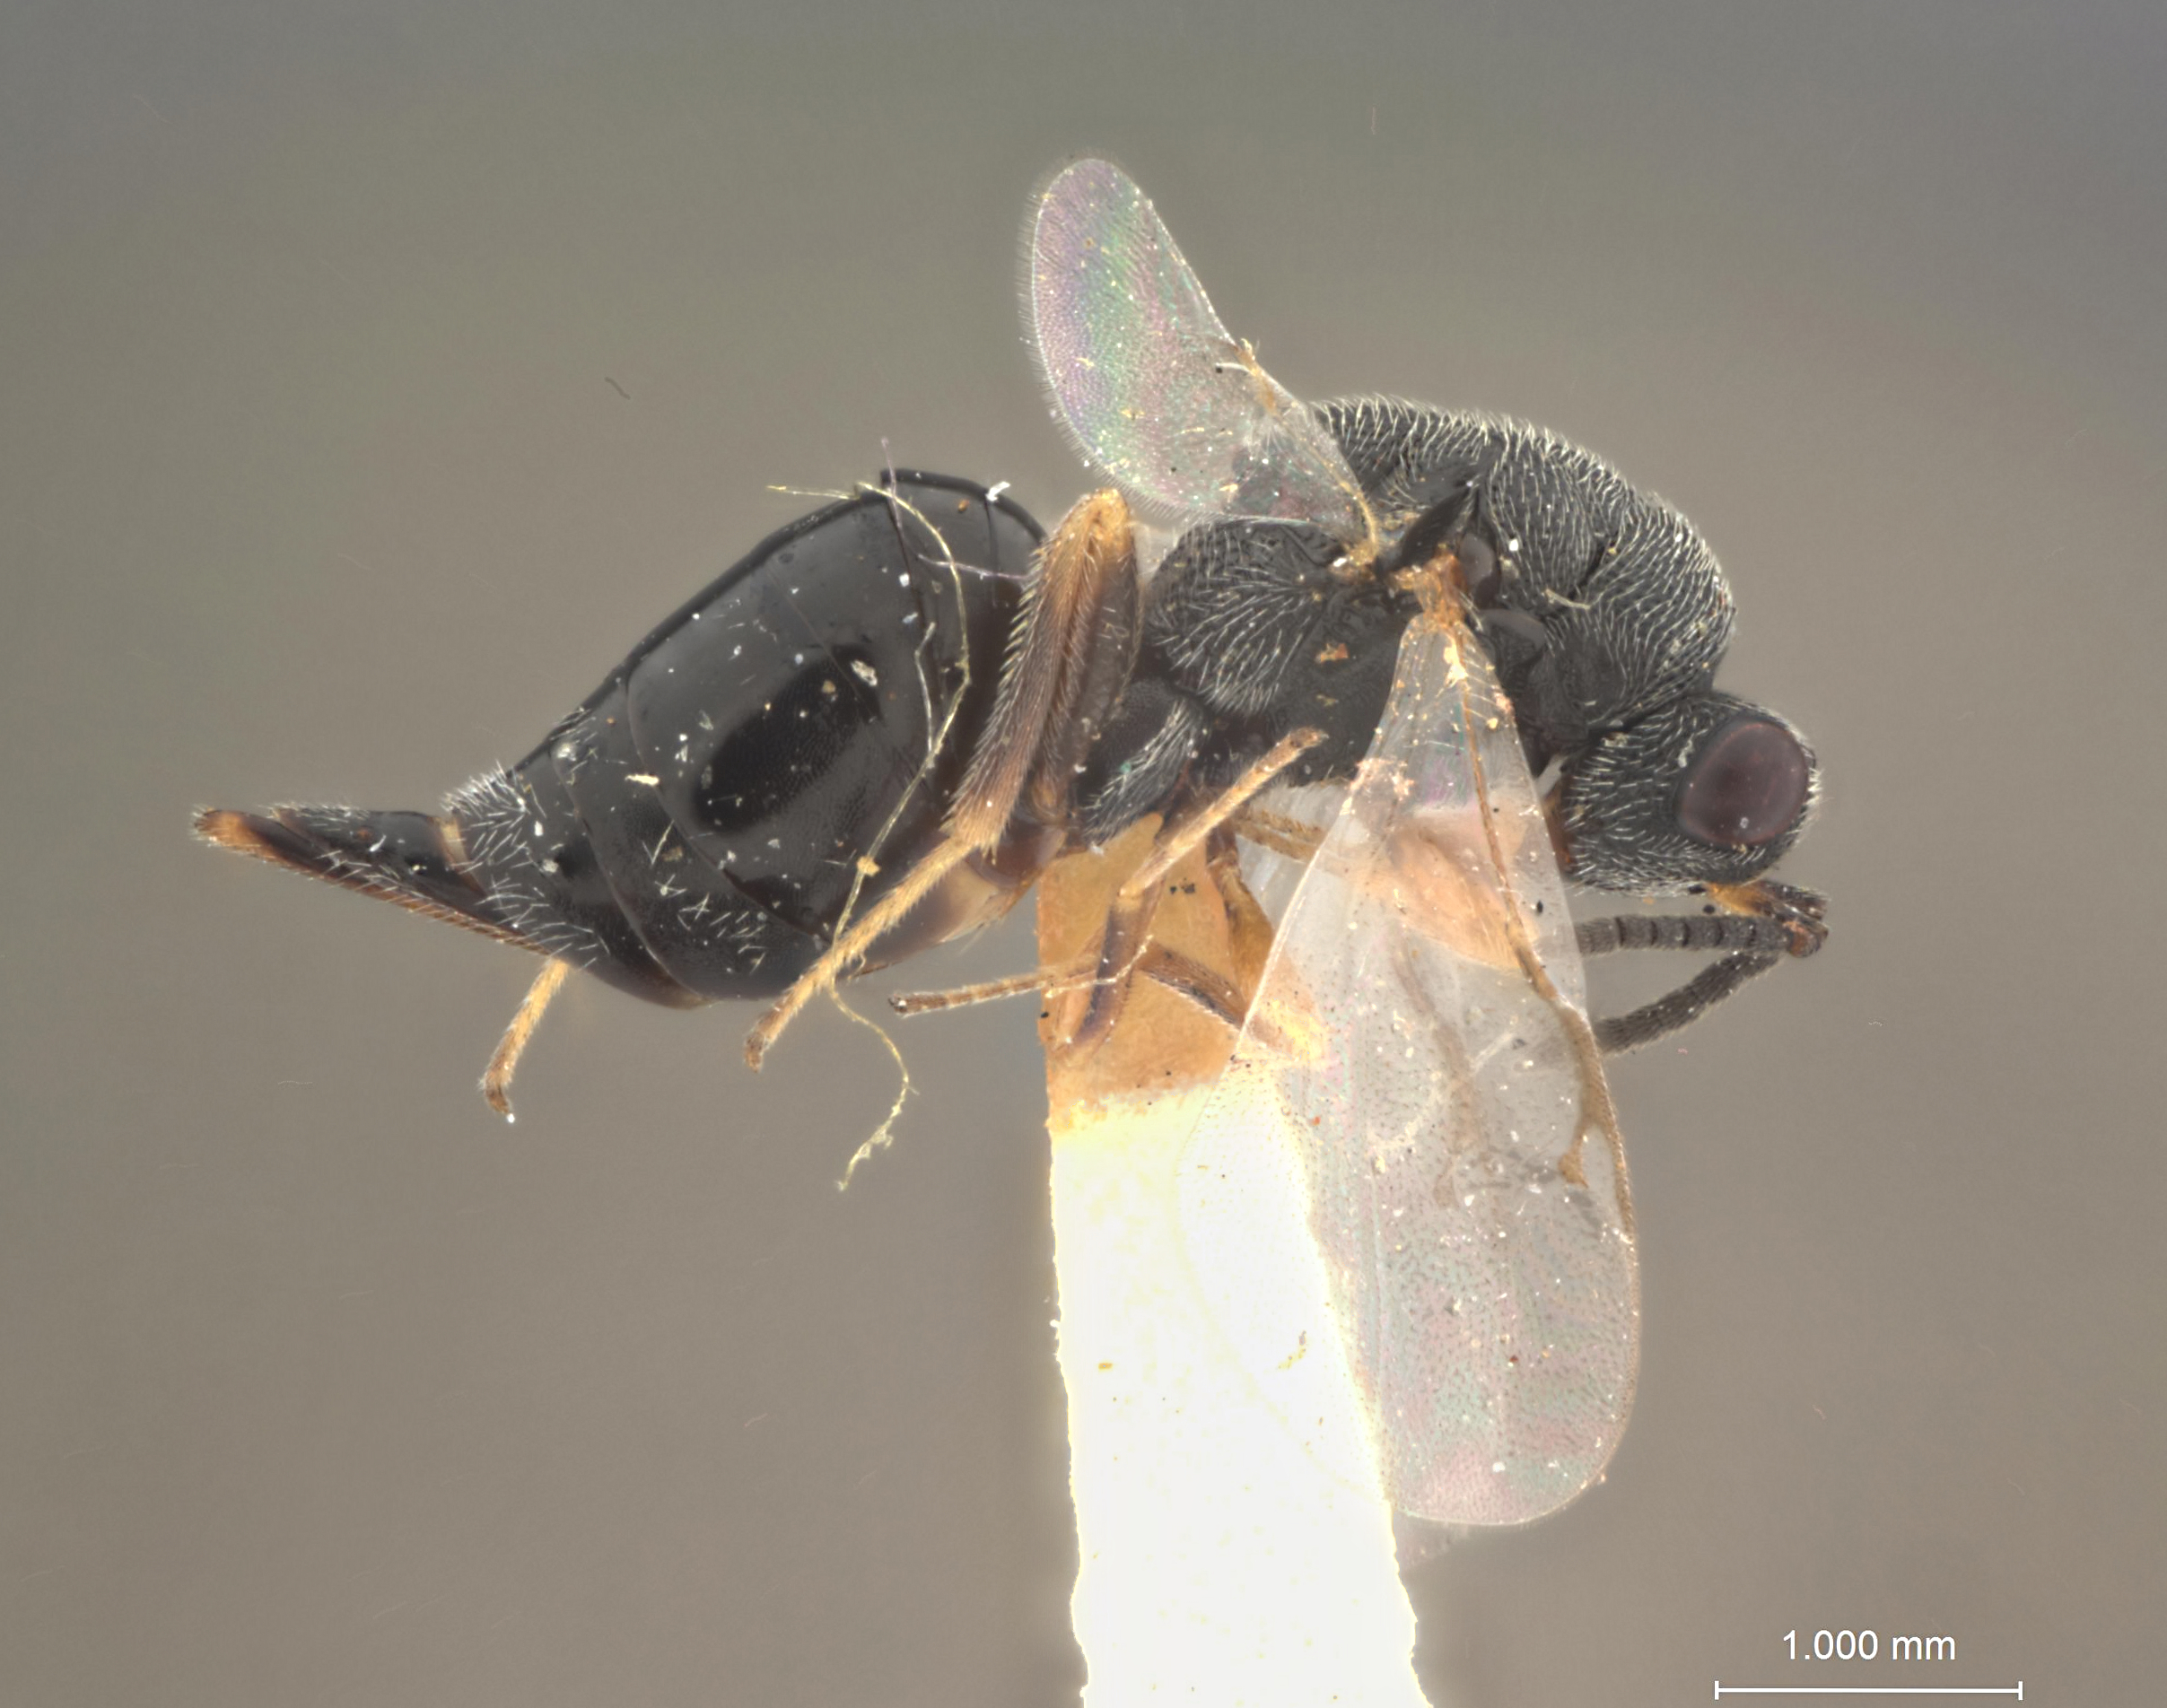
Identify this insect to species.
Eurytoma acuta
